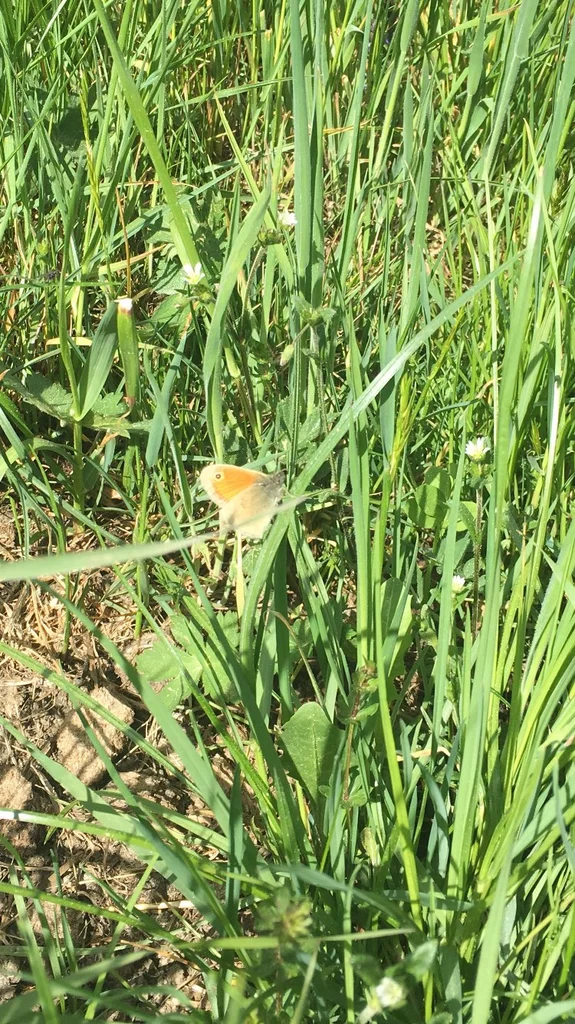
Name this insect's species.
Coenonympha pamphilus
